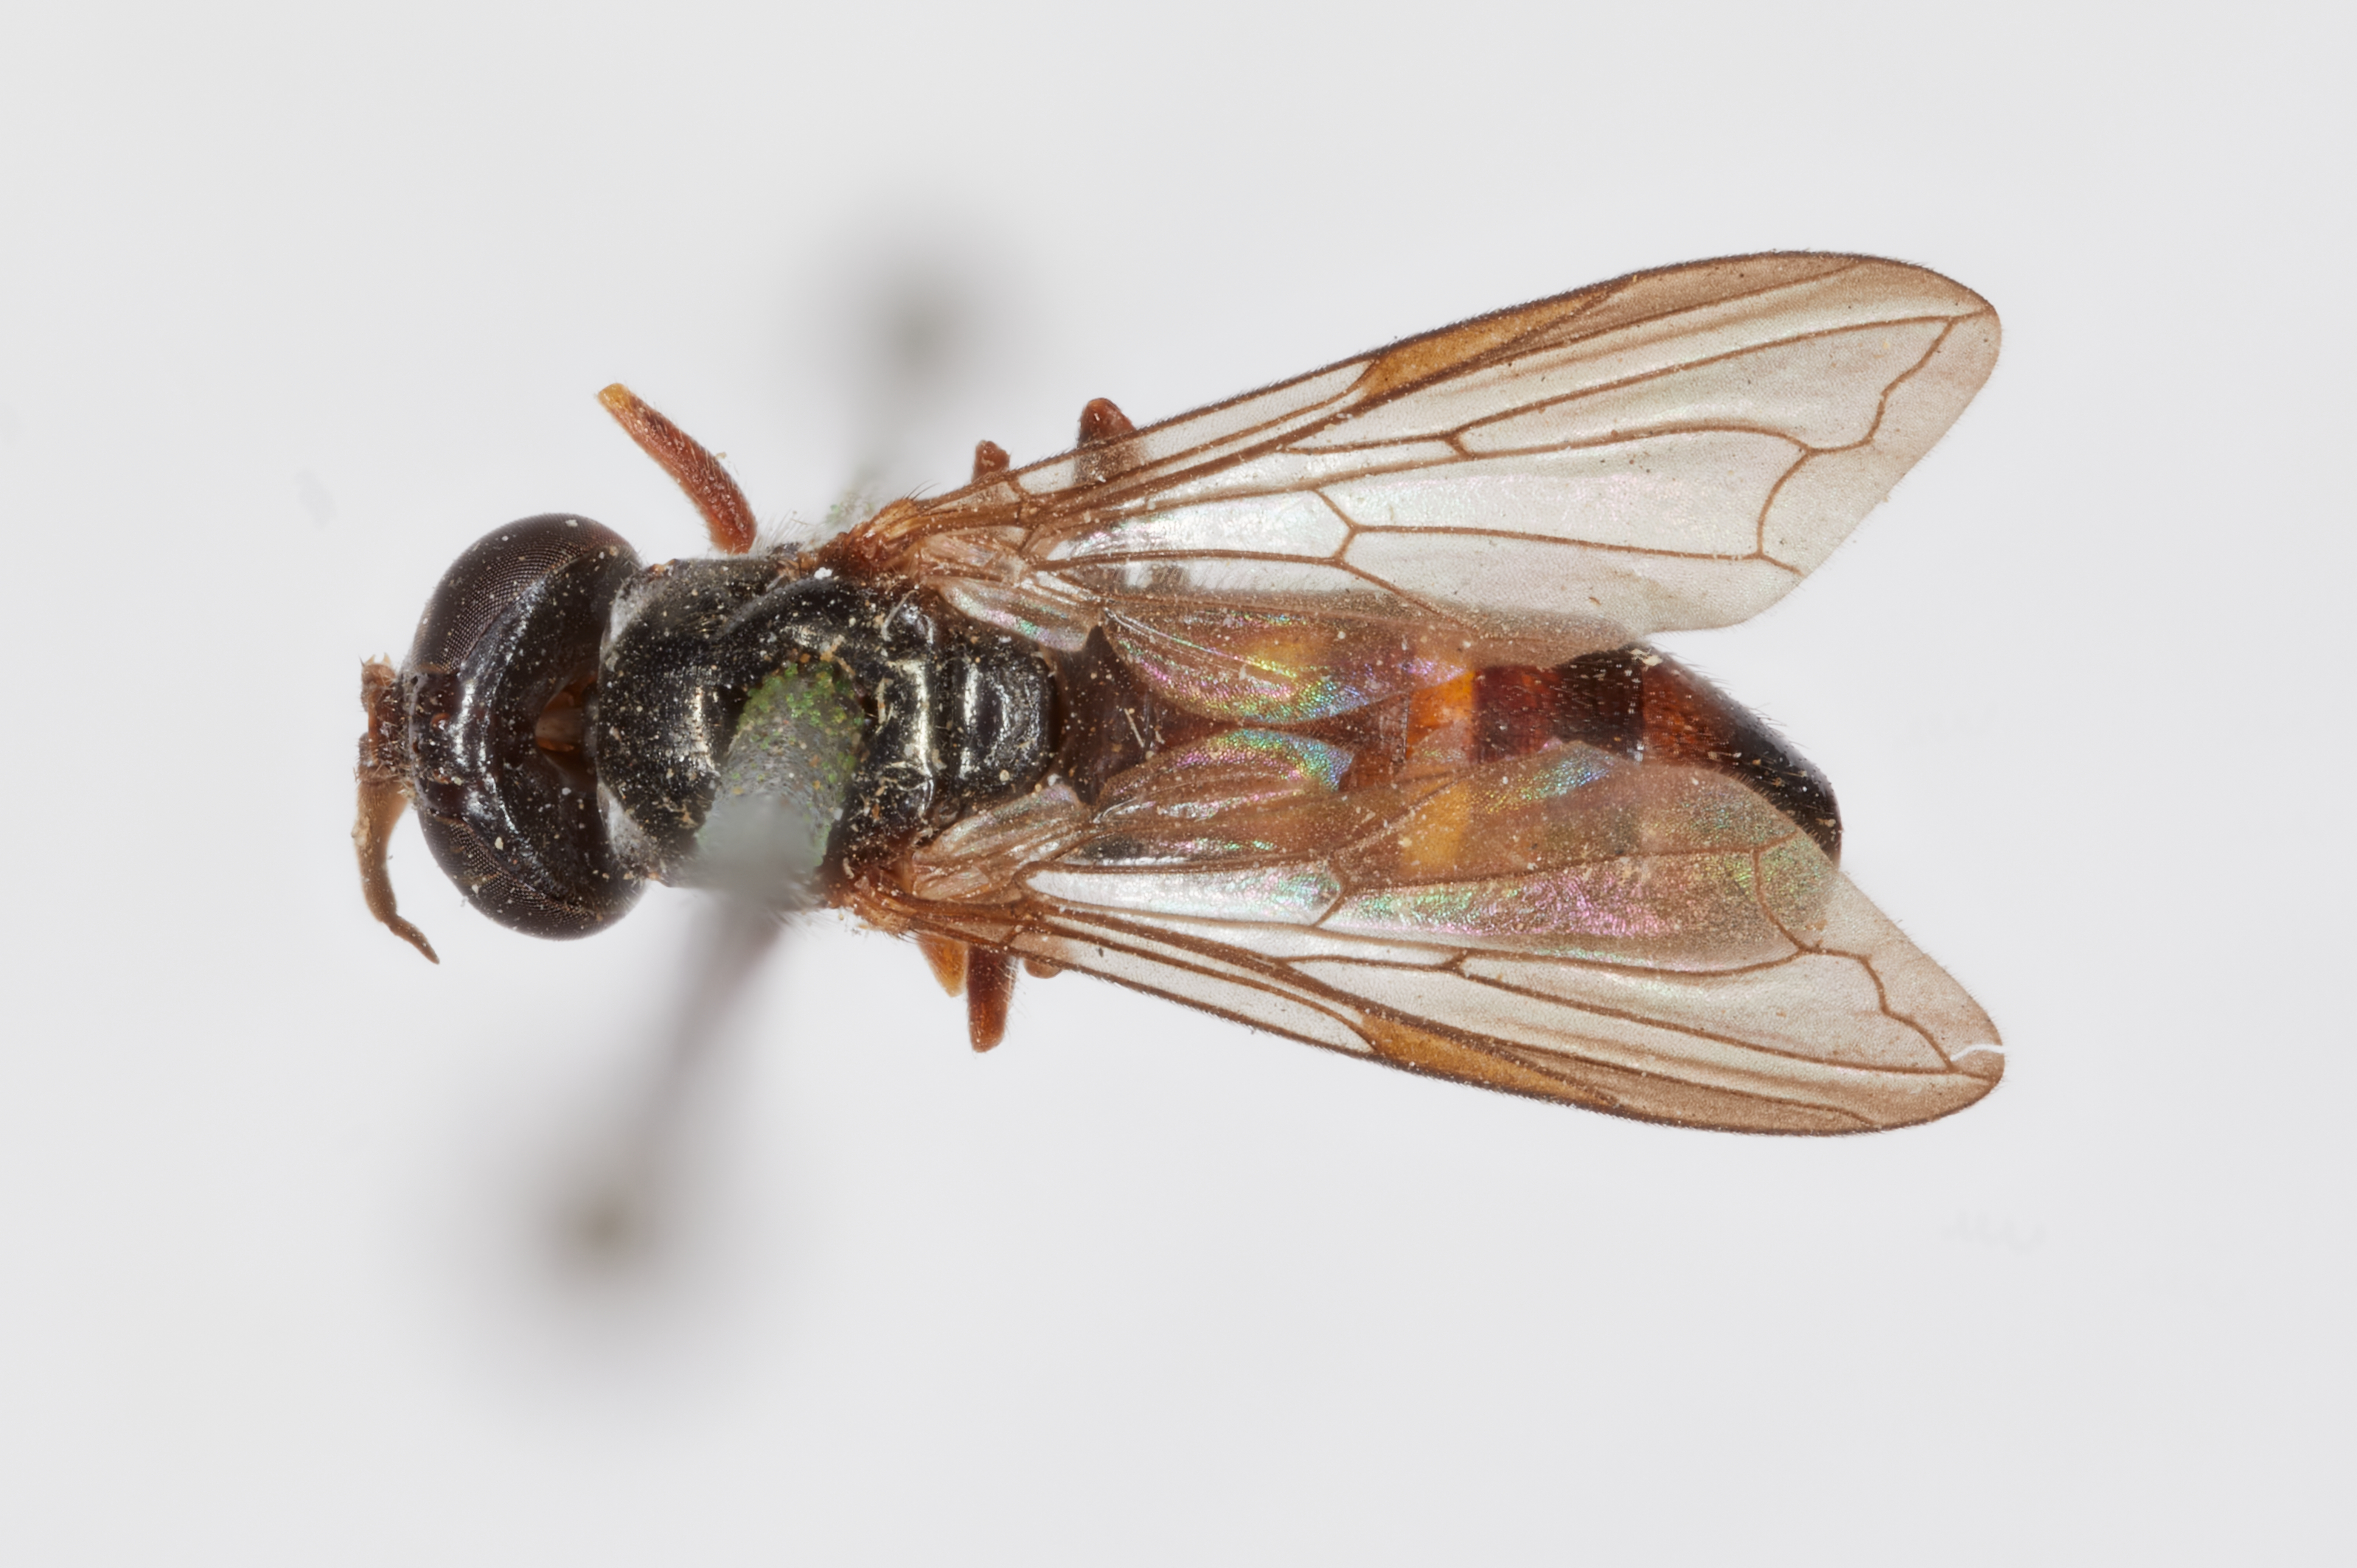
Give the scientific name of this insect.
Euceratomyia pergandei
